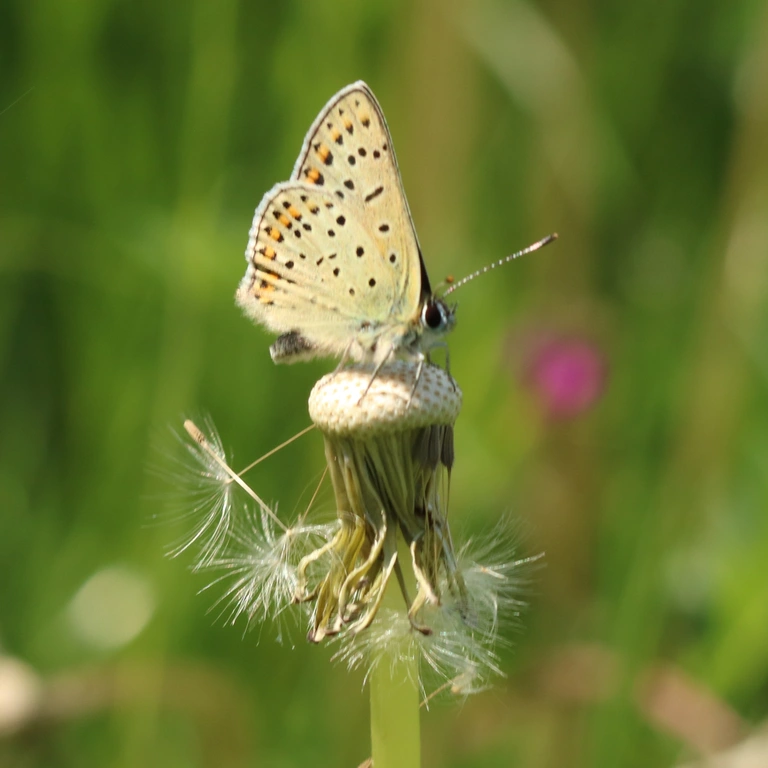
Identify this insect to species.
Lycaena tityrus (also Loweia tityrus)
